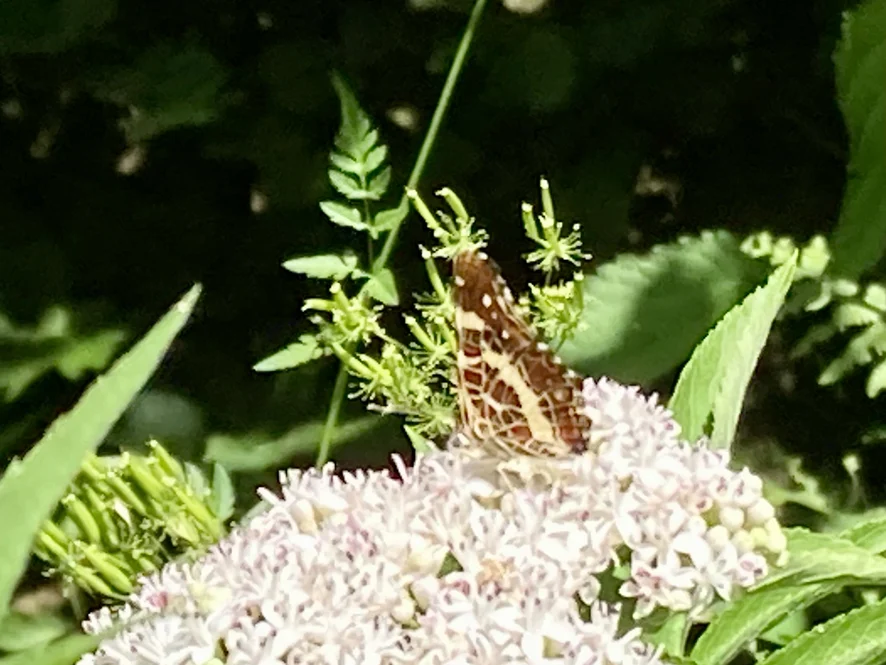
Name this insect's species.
Araschnia levana
